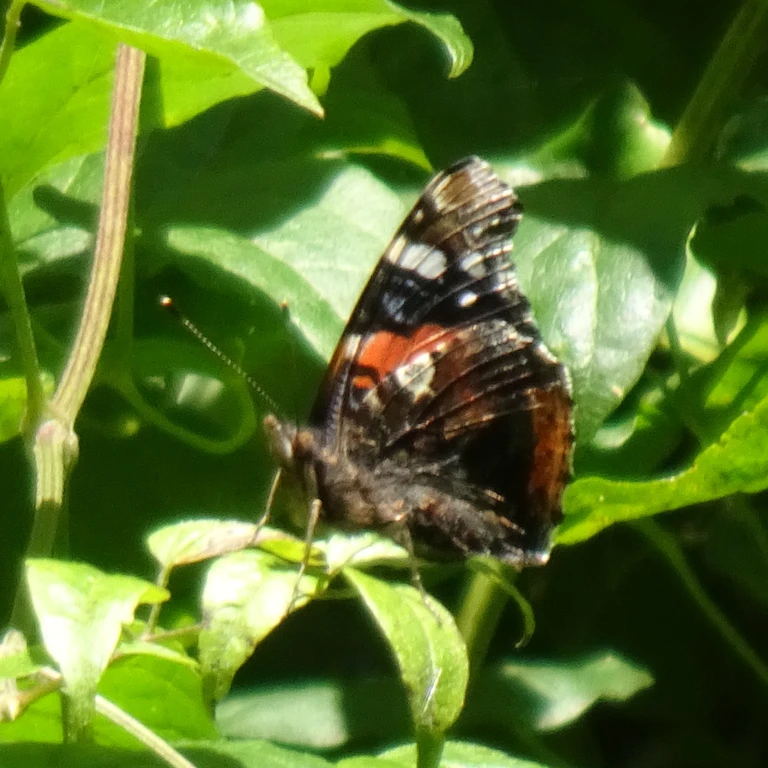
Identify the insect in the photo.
Vanessa atalanta
